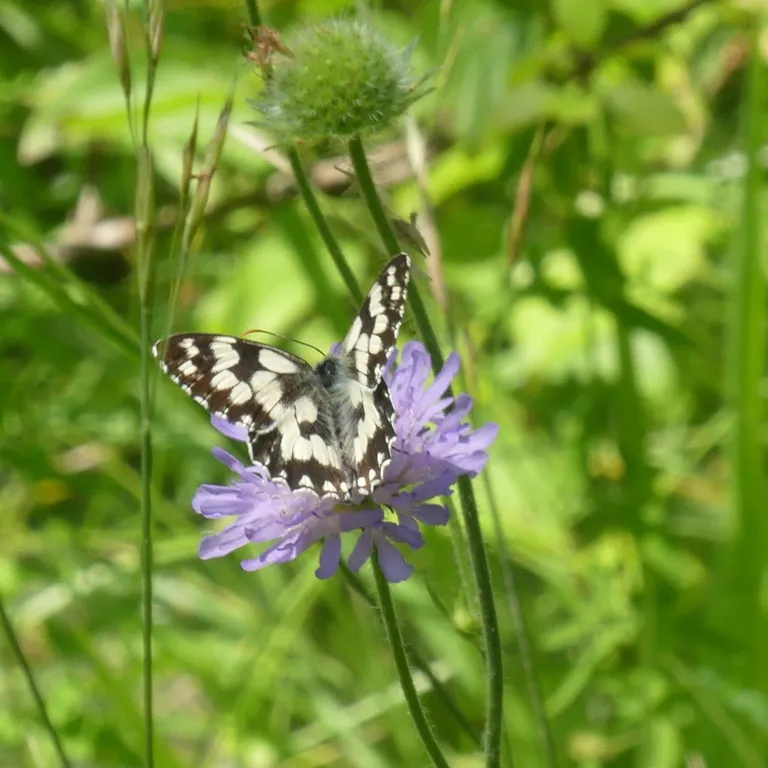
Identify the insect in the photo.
Melanargia galathea
